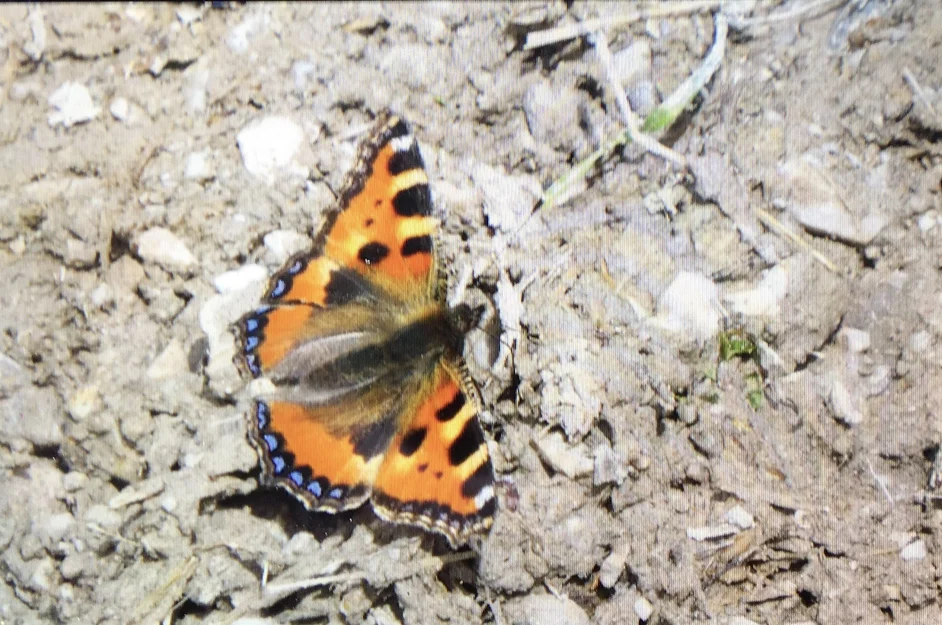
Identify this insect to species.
Aglais urticae
